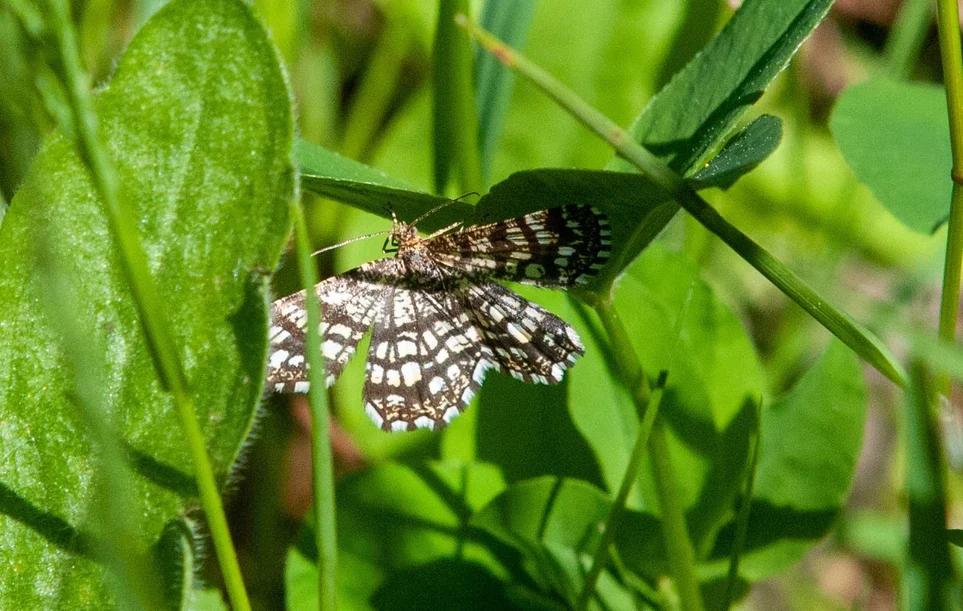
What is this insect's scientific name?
Chiasmia clathrata
